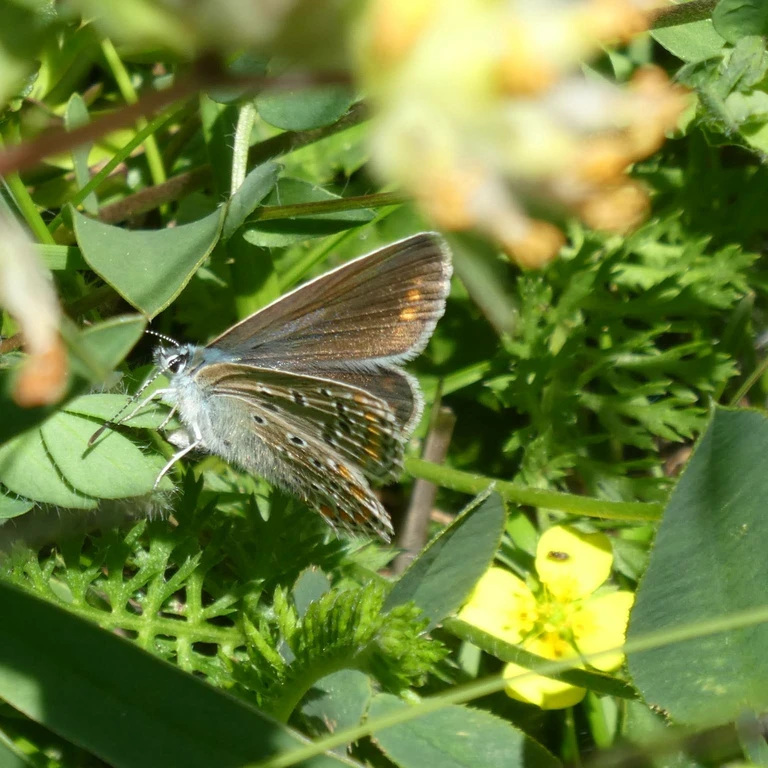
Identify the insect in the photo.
Polyommatus icarus
